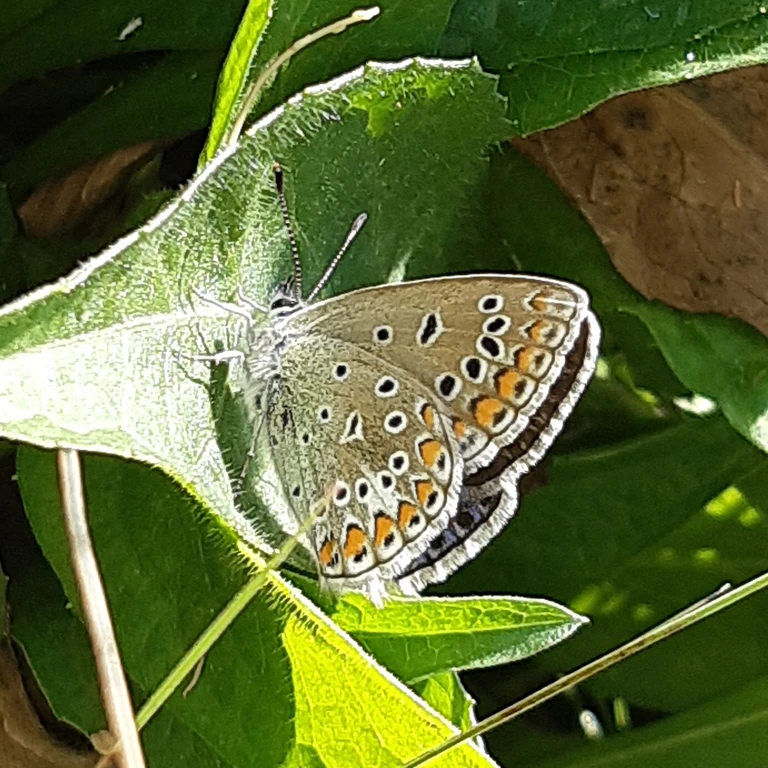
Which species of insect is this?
Polyommatus icarus
